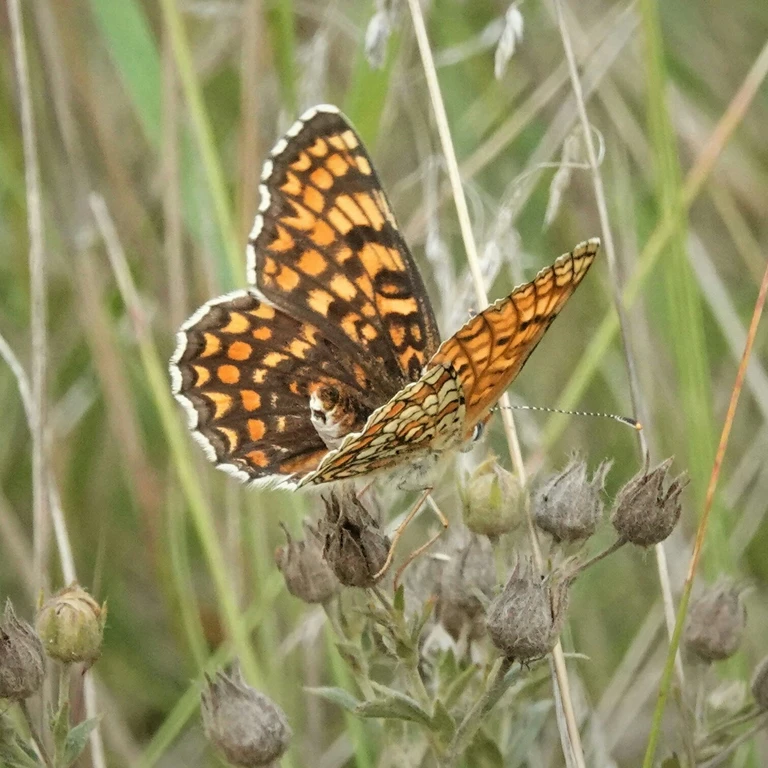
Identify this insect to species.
Melitaea phoebe
